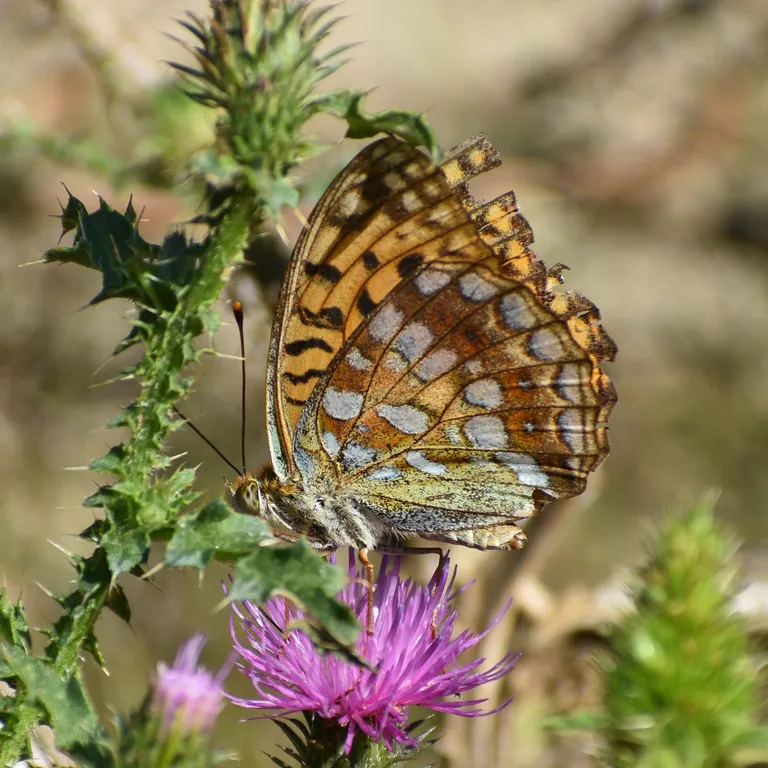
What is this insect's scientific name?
Fabriciana adippe
